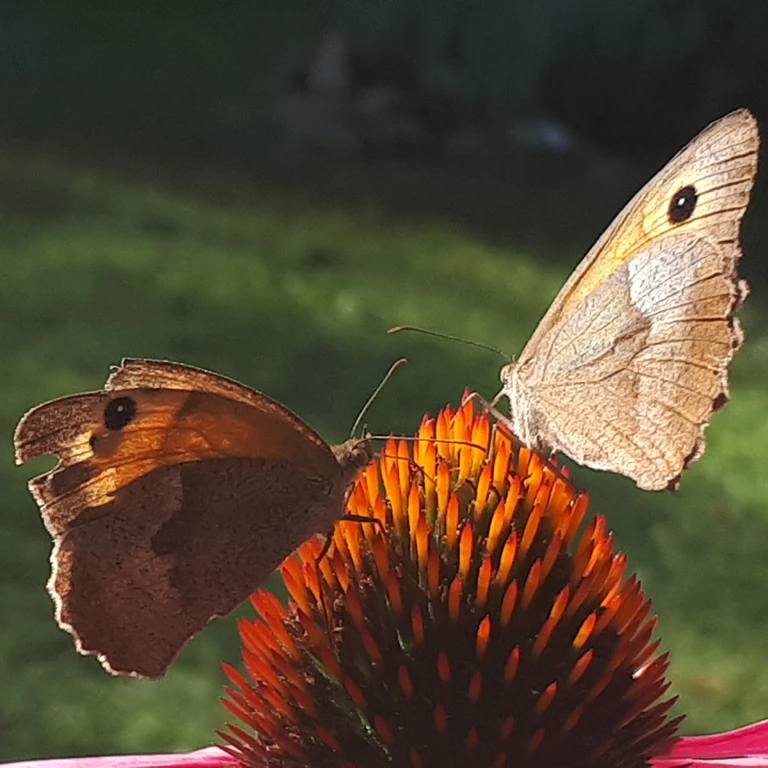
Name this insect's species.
Maniola jurtina
